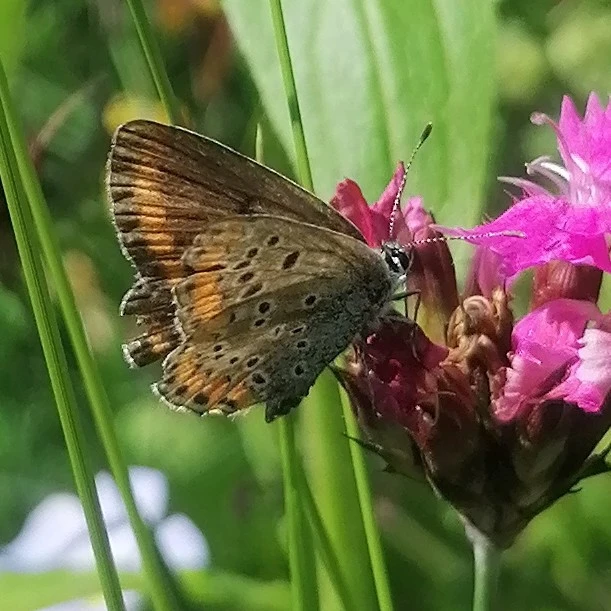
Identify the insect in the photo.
Aricia agestis/artaxerxes
